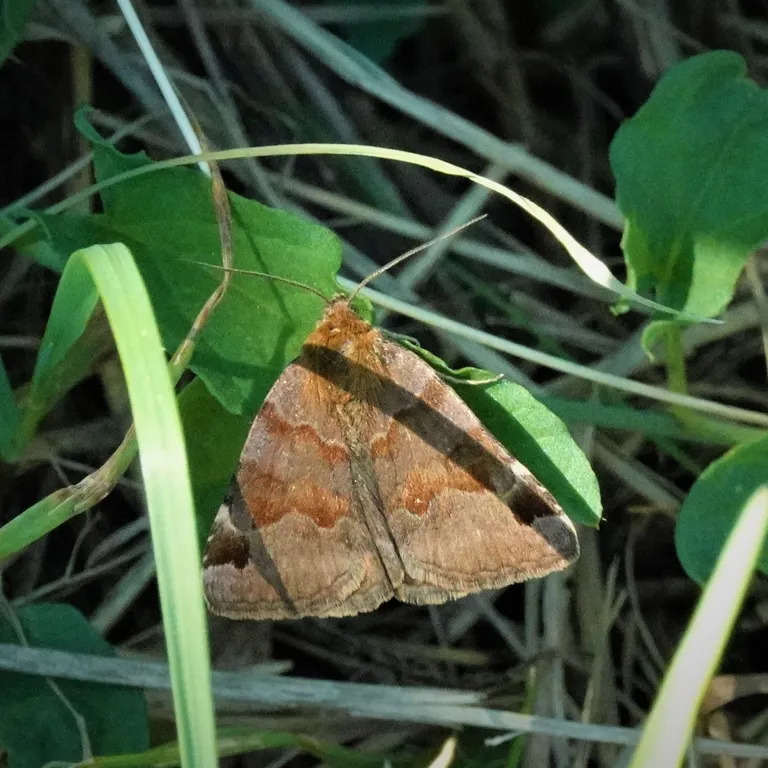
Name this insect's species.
Euclidia glyphica
